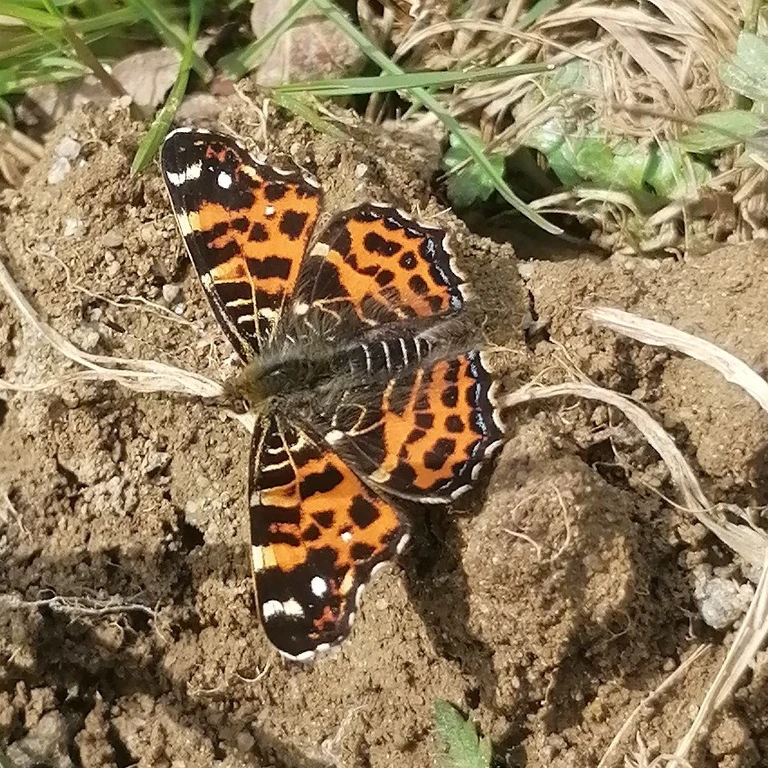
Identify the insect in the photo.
Araschnia levana
